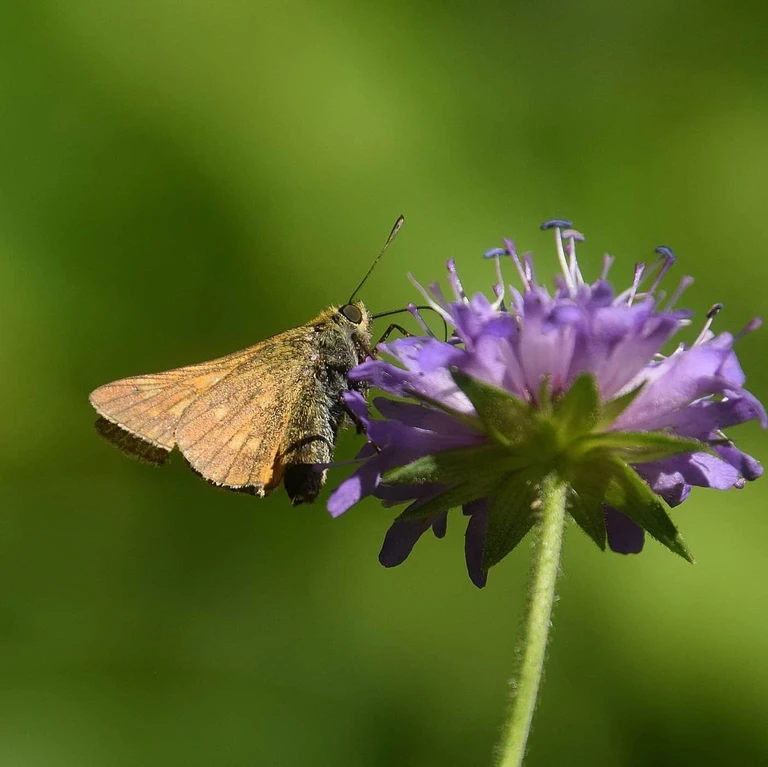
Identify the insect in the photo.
Ochlodes sylvanus (also Ochlodes venata)
